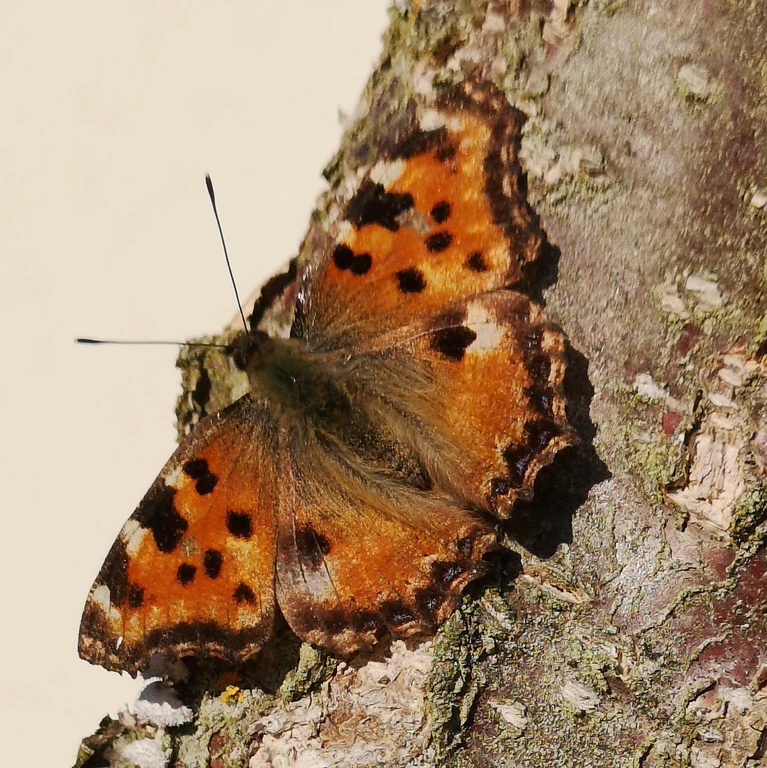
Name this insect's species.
Nymphalis polychloros
